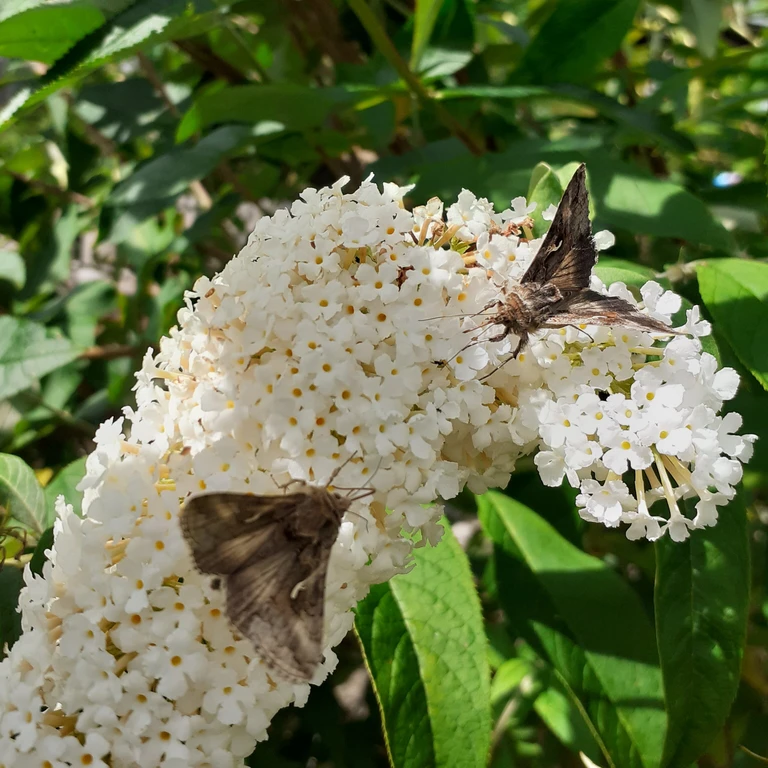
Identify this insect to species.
Autographa gamma
